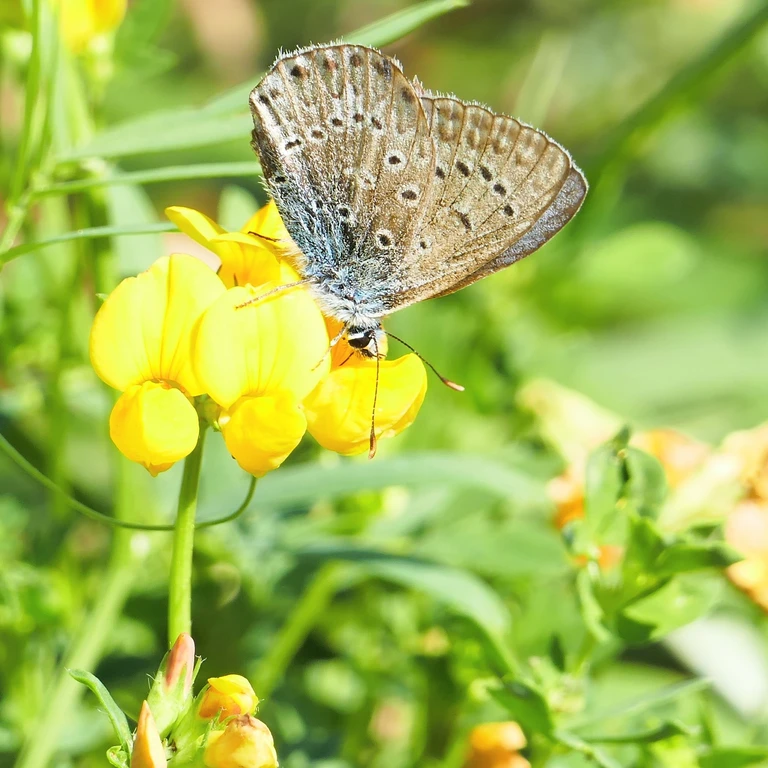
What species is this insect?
Polyommatus icarus
